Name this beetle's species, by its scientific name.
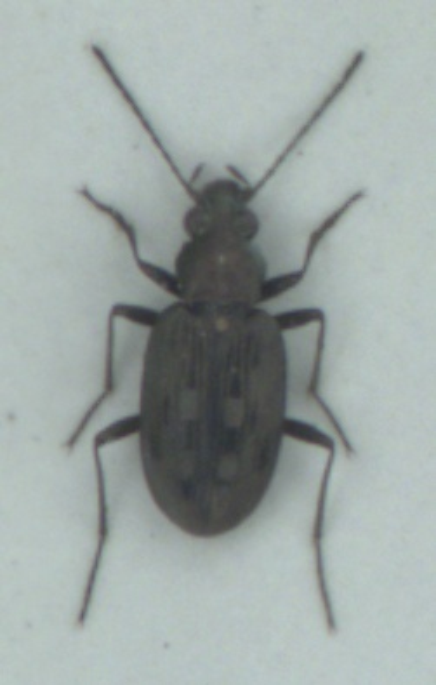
Bembidion litorale
